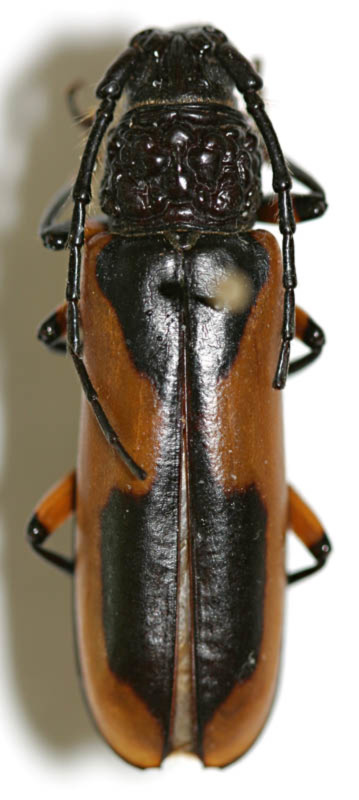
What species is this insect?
Sphallambyx mexicanum
